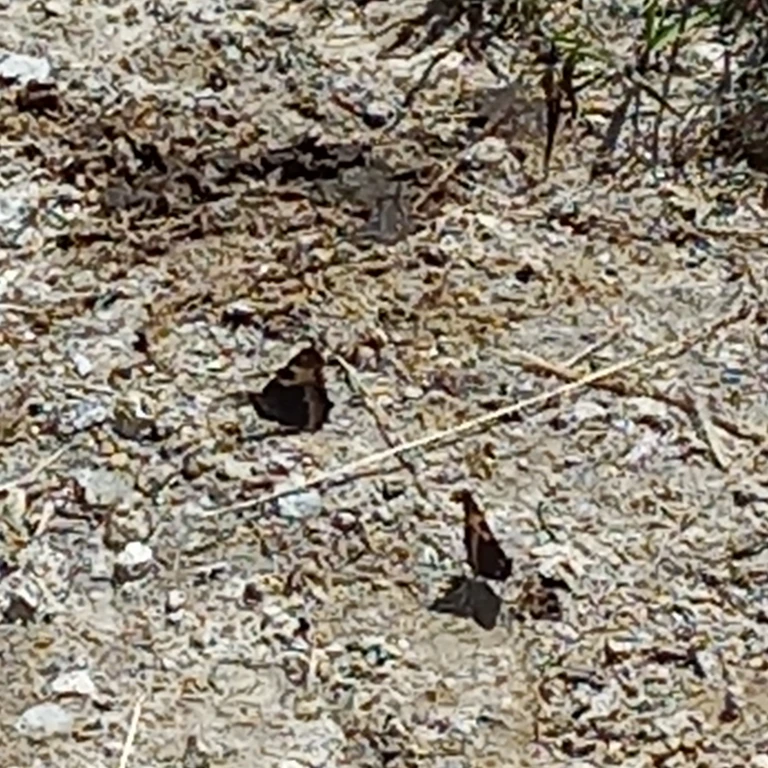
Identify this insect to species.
Aglais urticae
